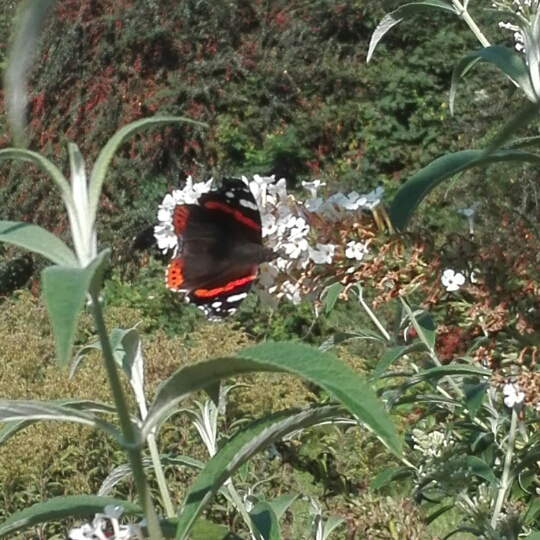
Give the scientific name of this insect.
Vanessa atalanta
